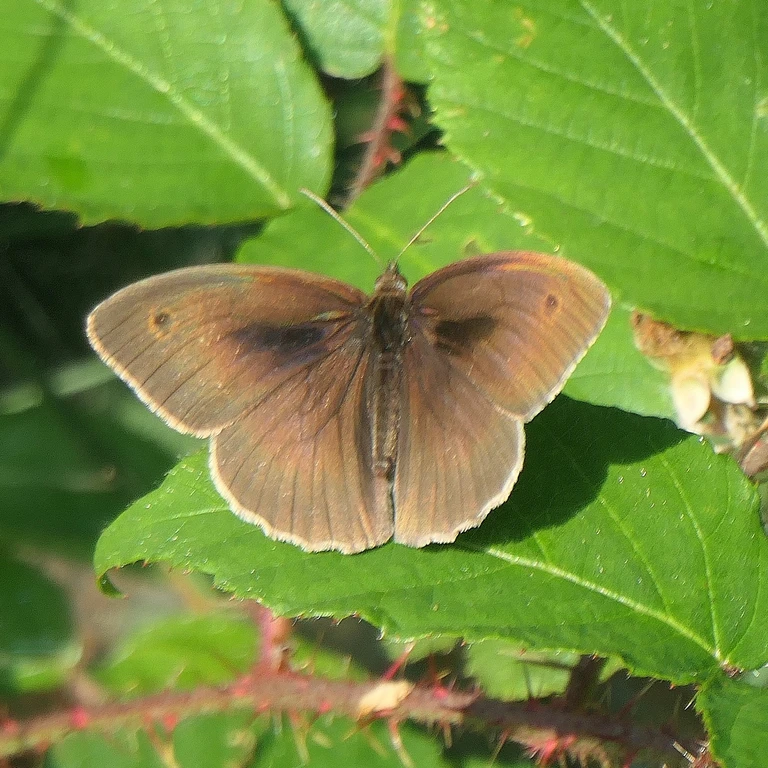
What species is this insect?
Maniola jurtina
